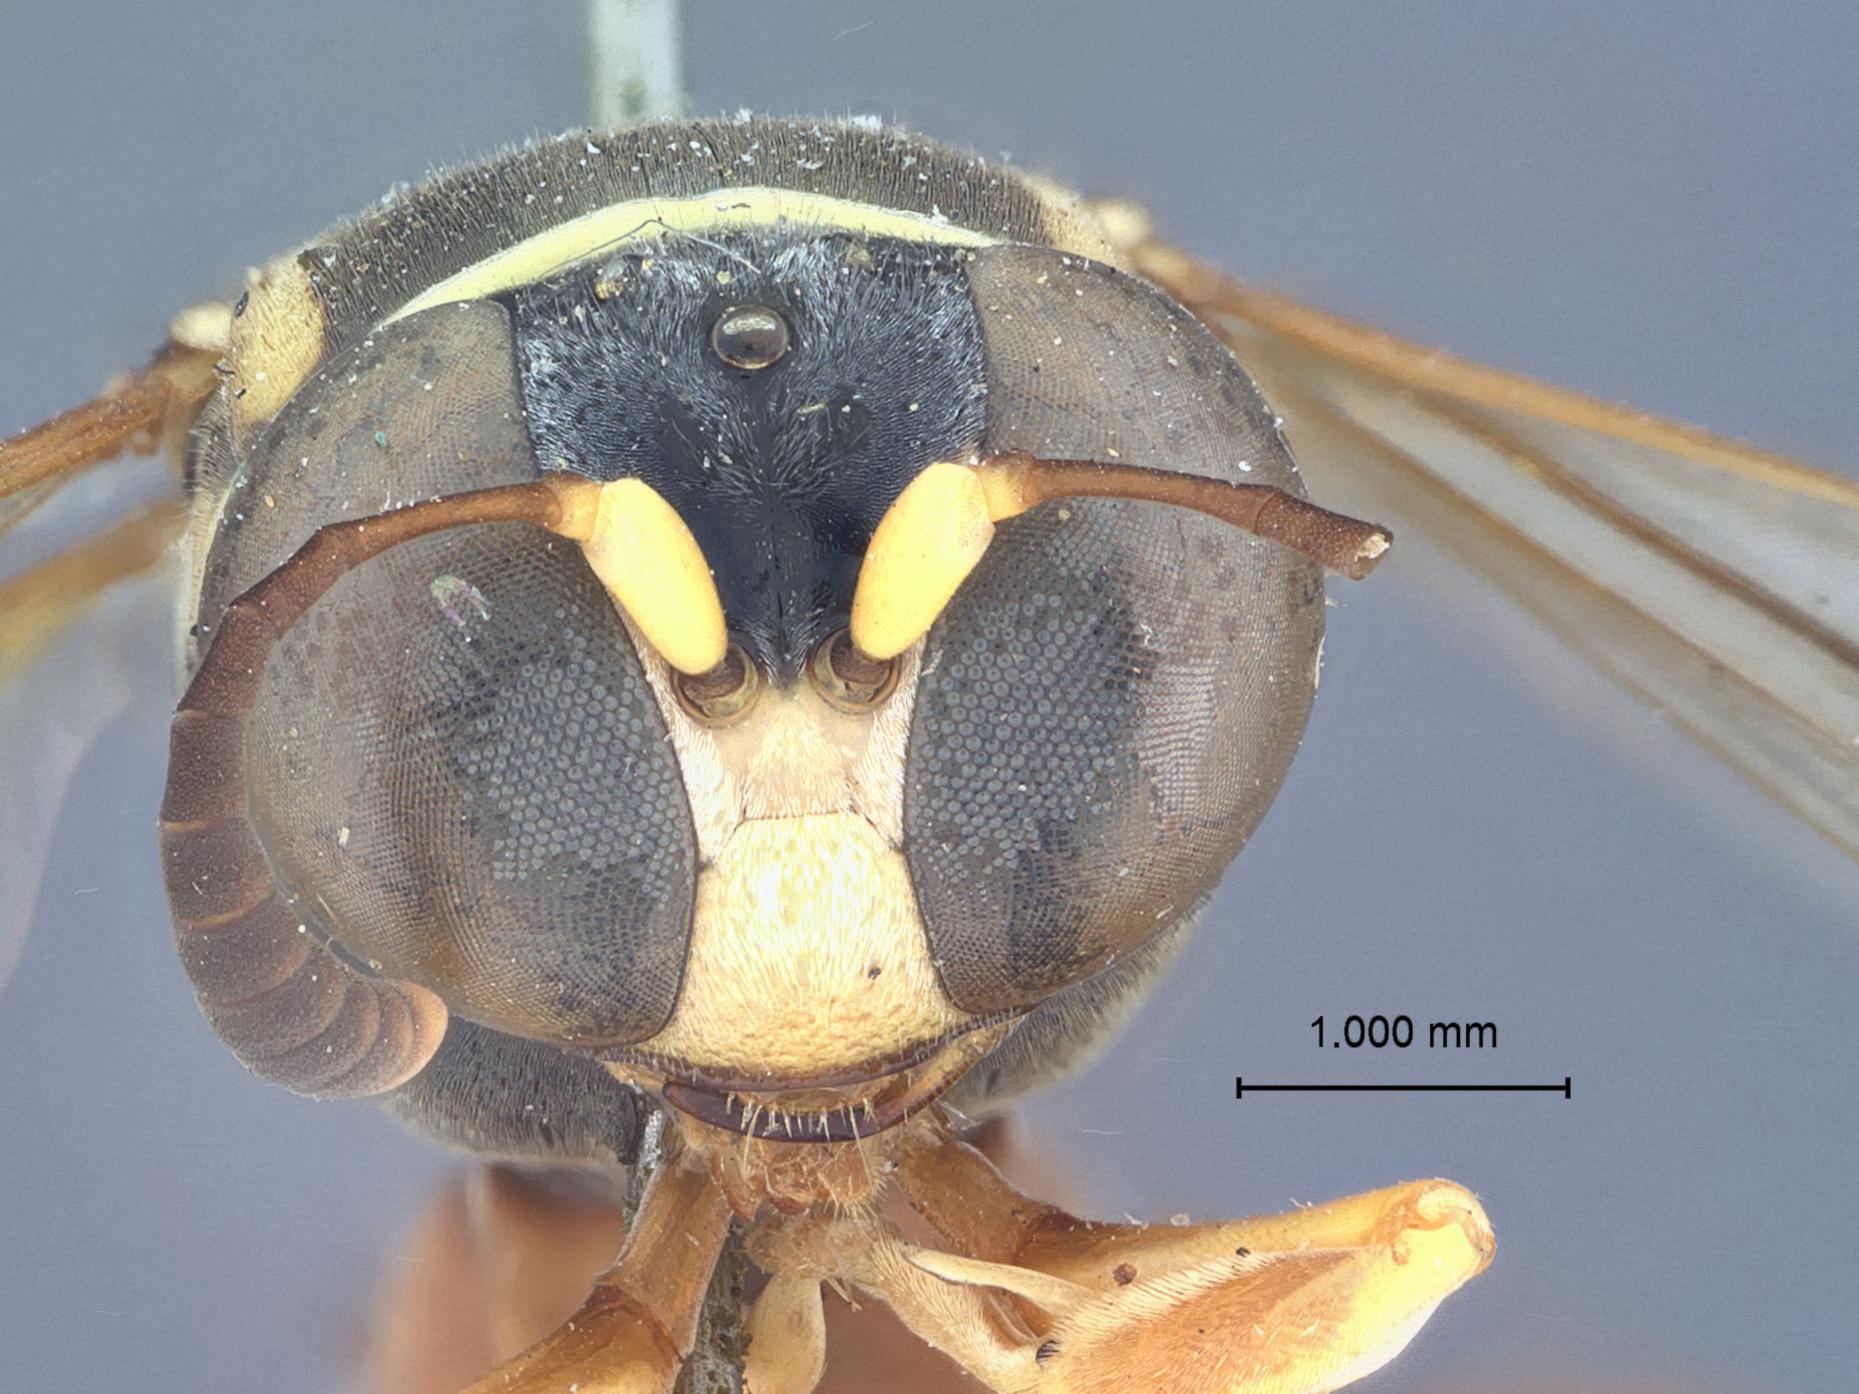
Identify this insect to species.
Gorytes belfragei
